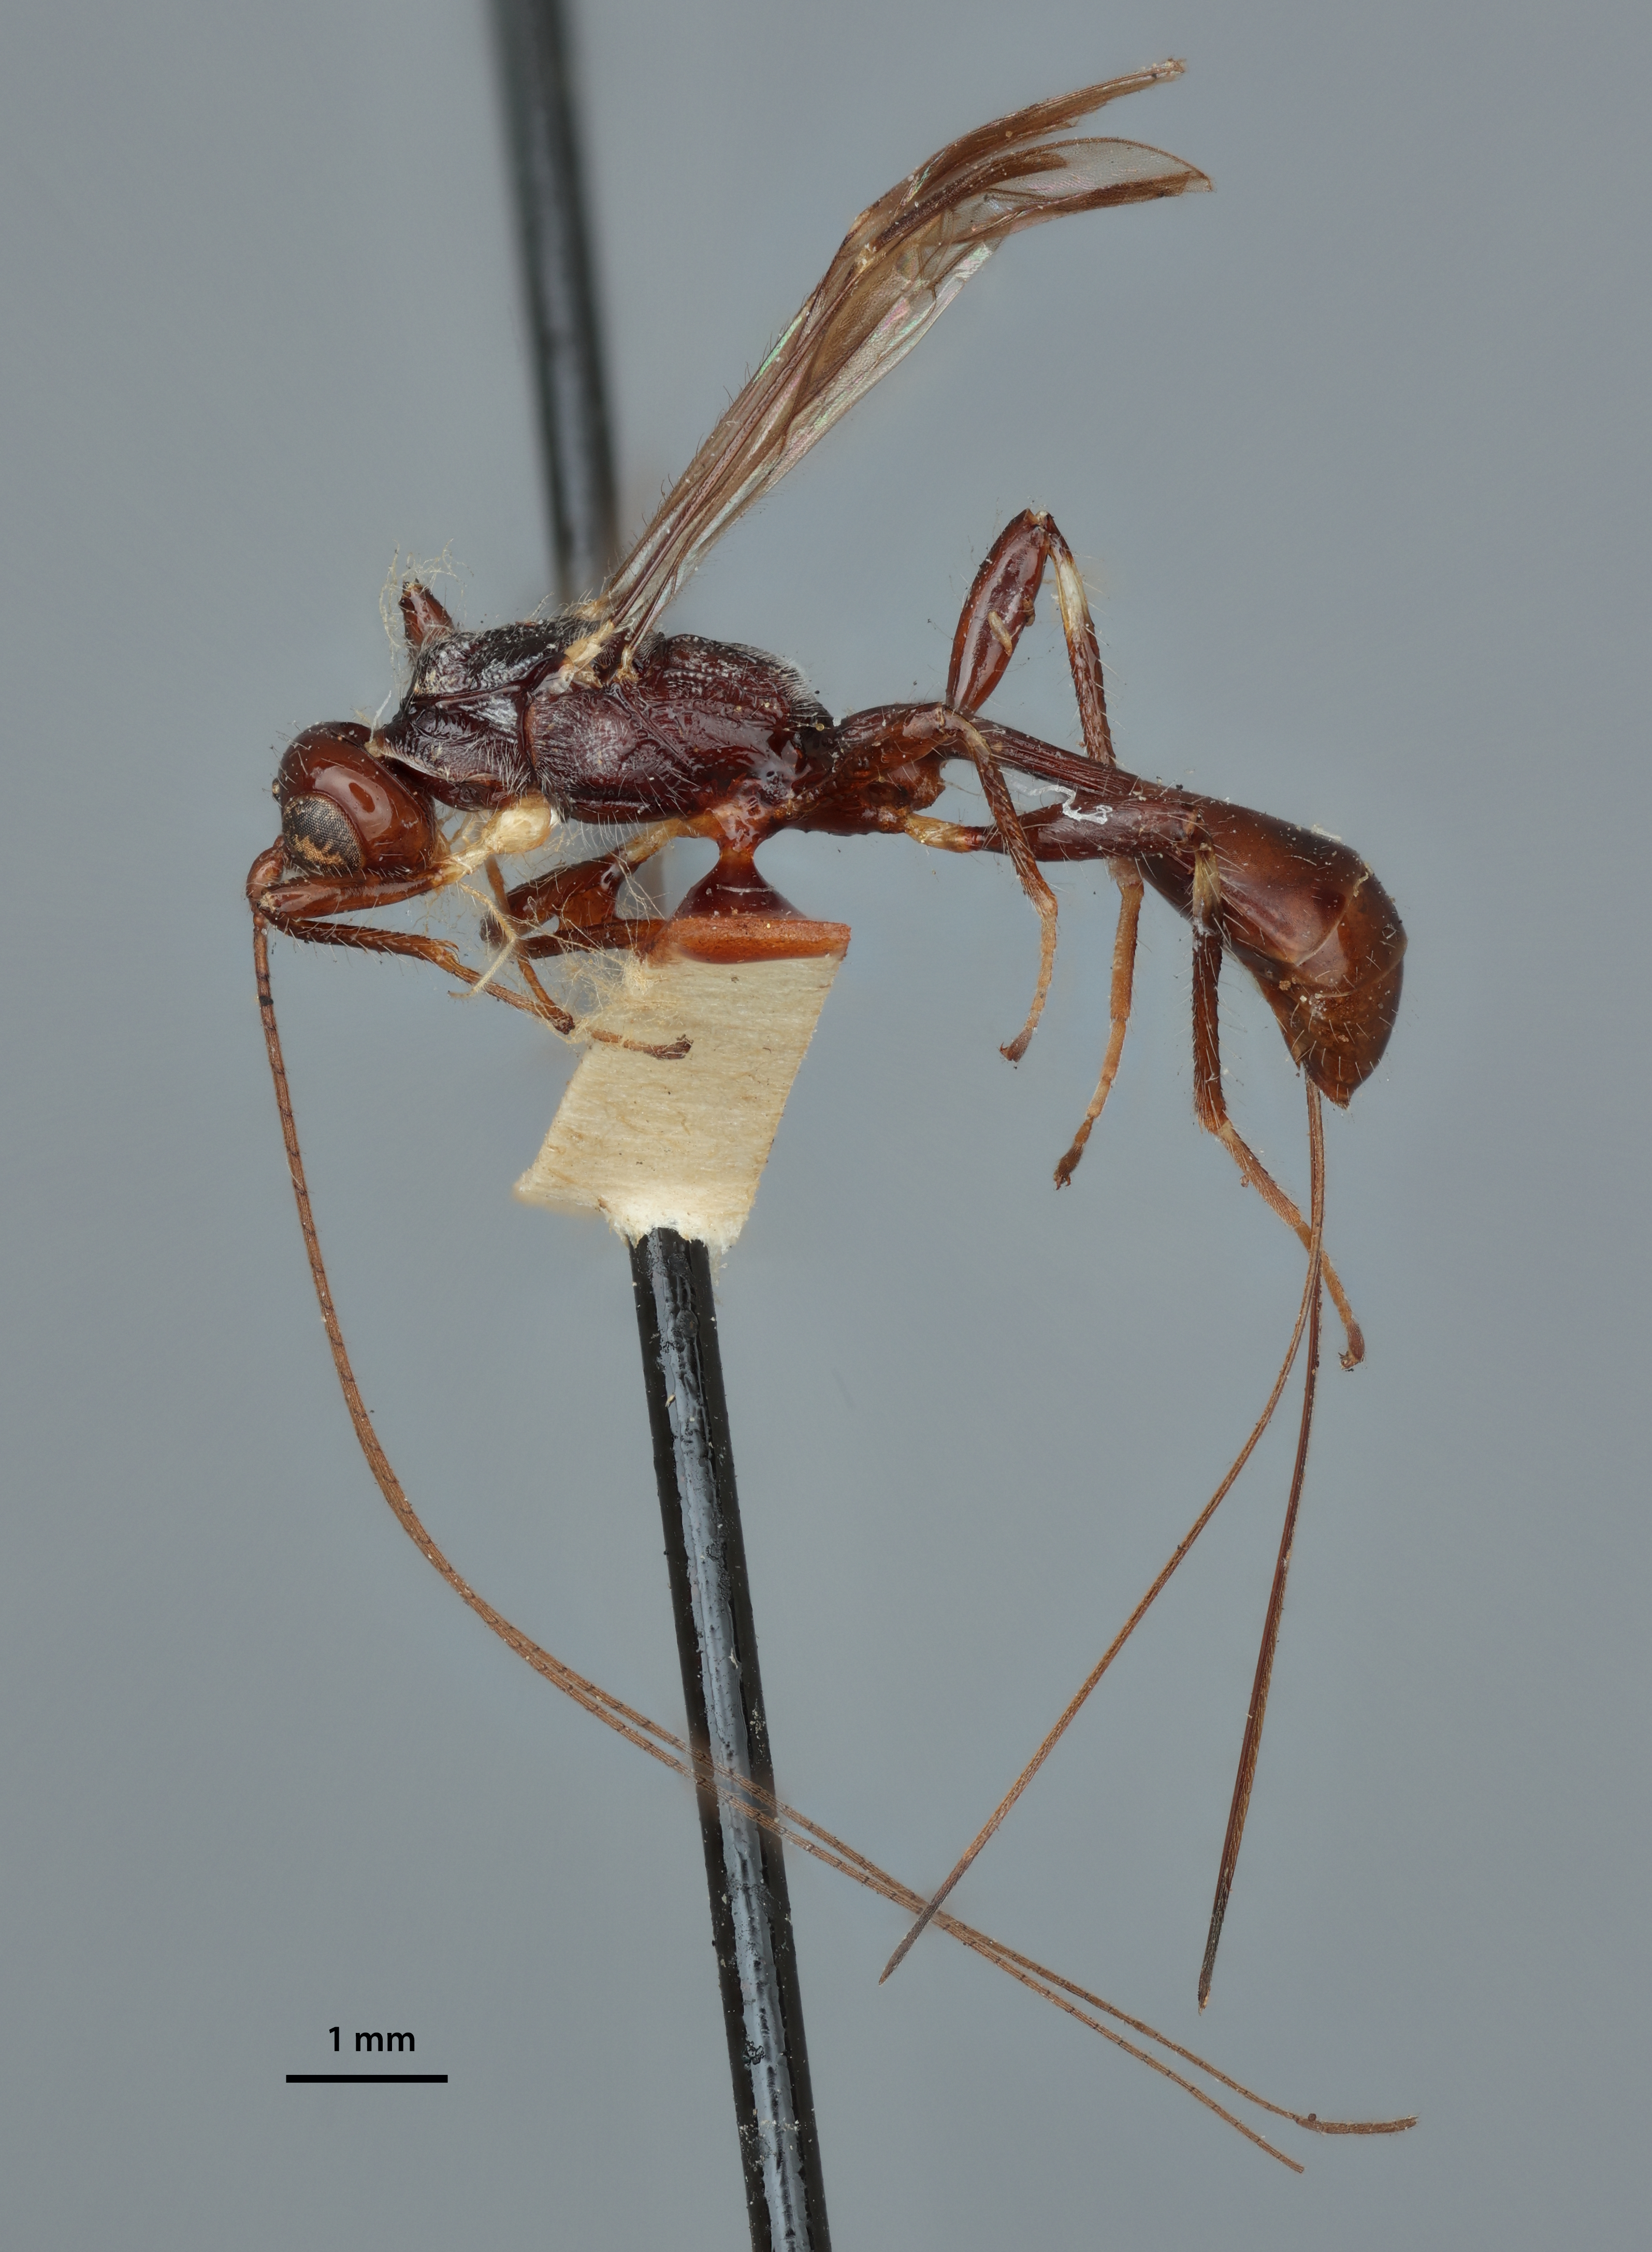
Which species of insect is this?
Spathius zamus
